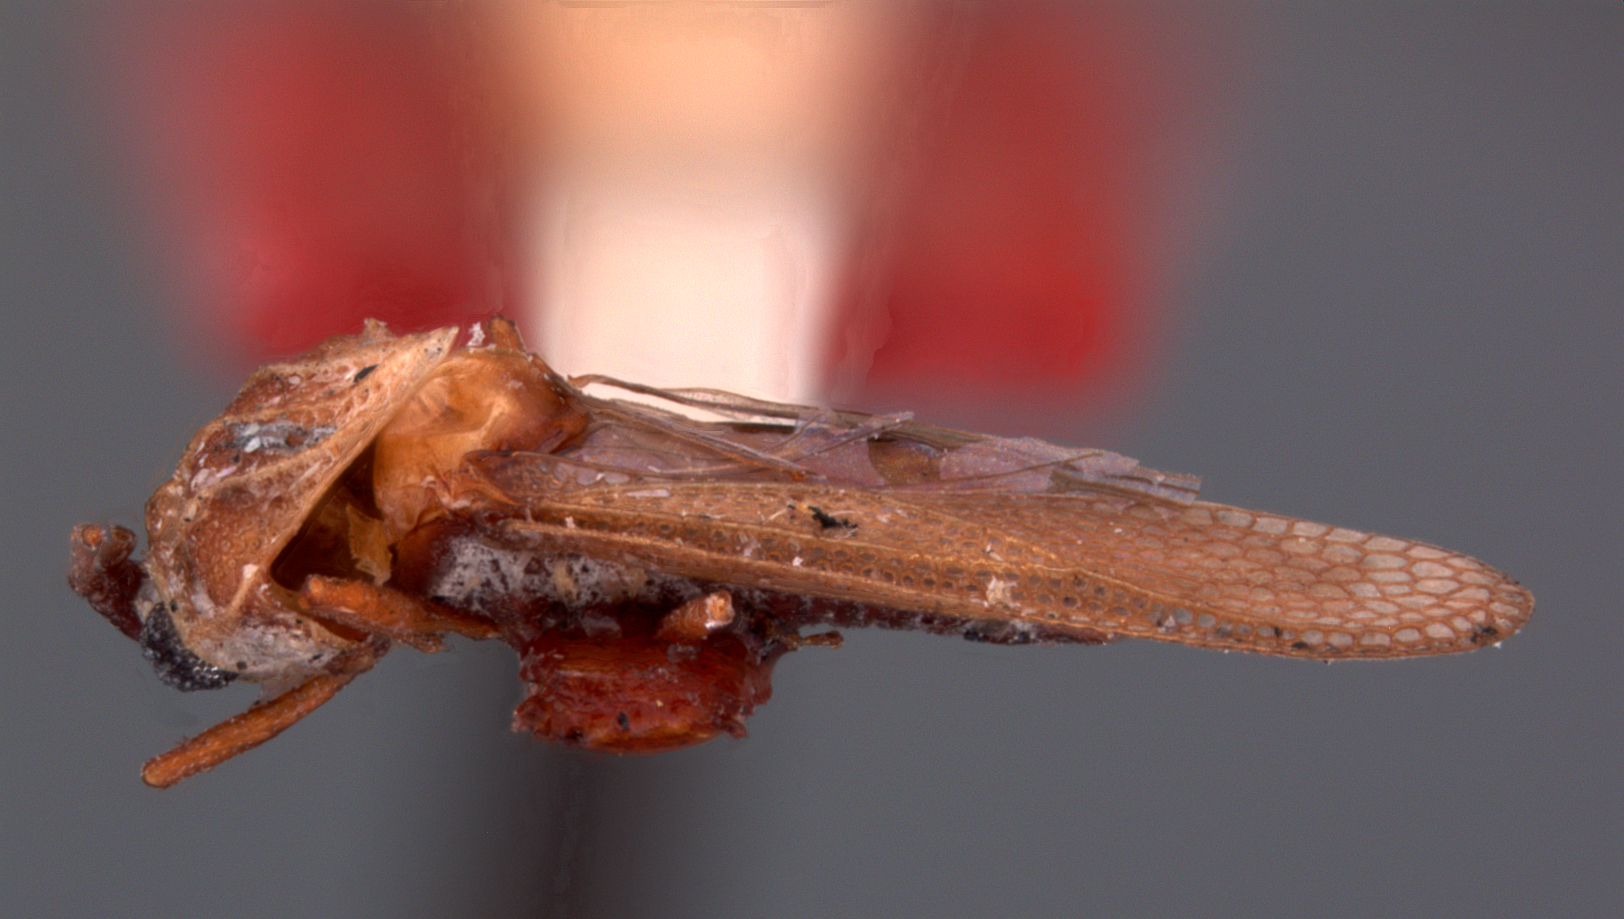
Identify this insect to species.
Perissonemia dignata
